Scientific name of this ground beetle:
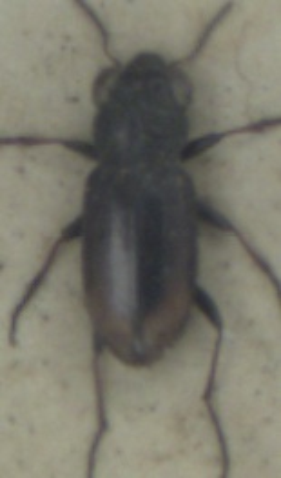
Notiophilus biguttatus
